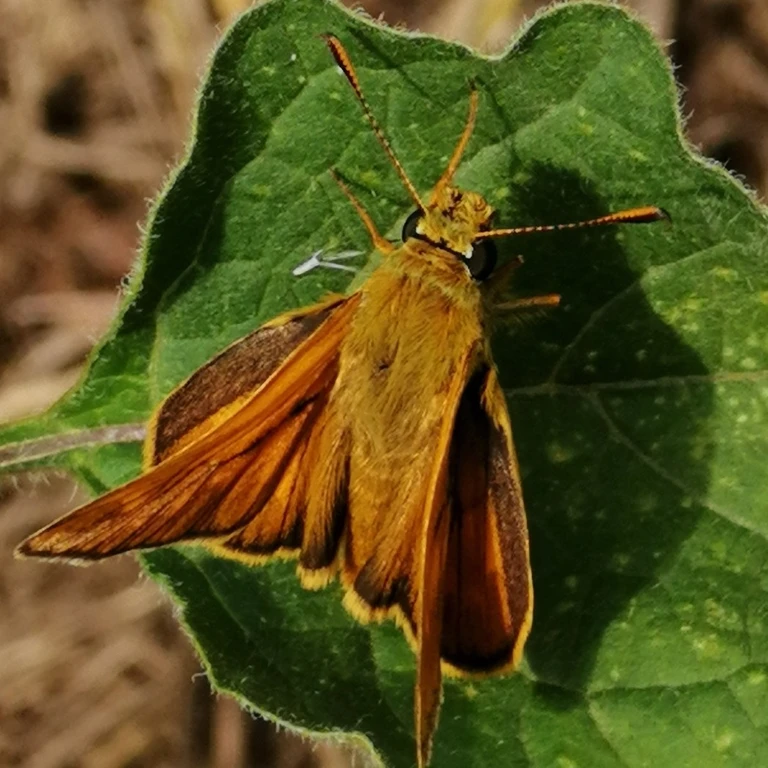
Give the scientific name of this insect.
Ochlodes sylvanus (also Ochlodes venata)
